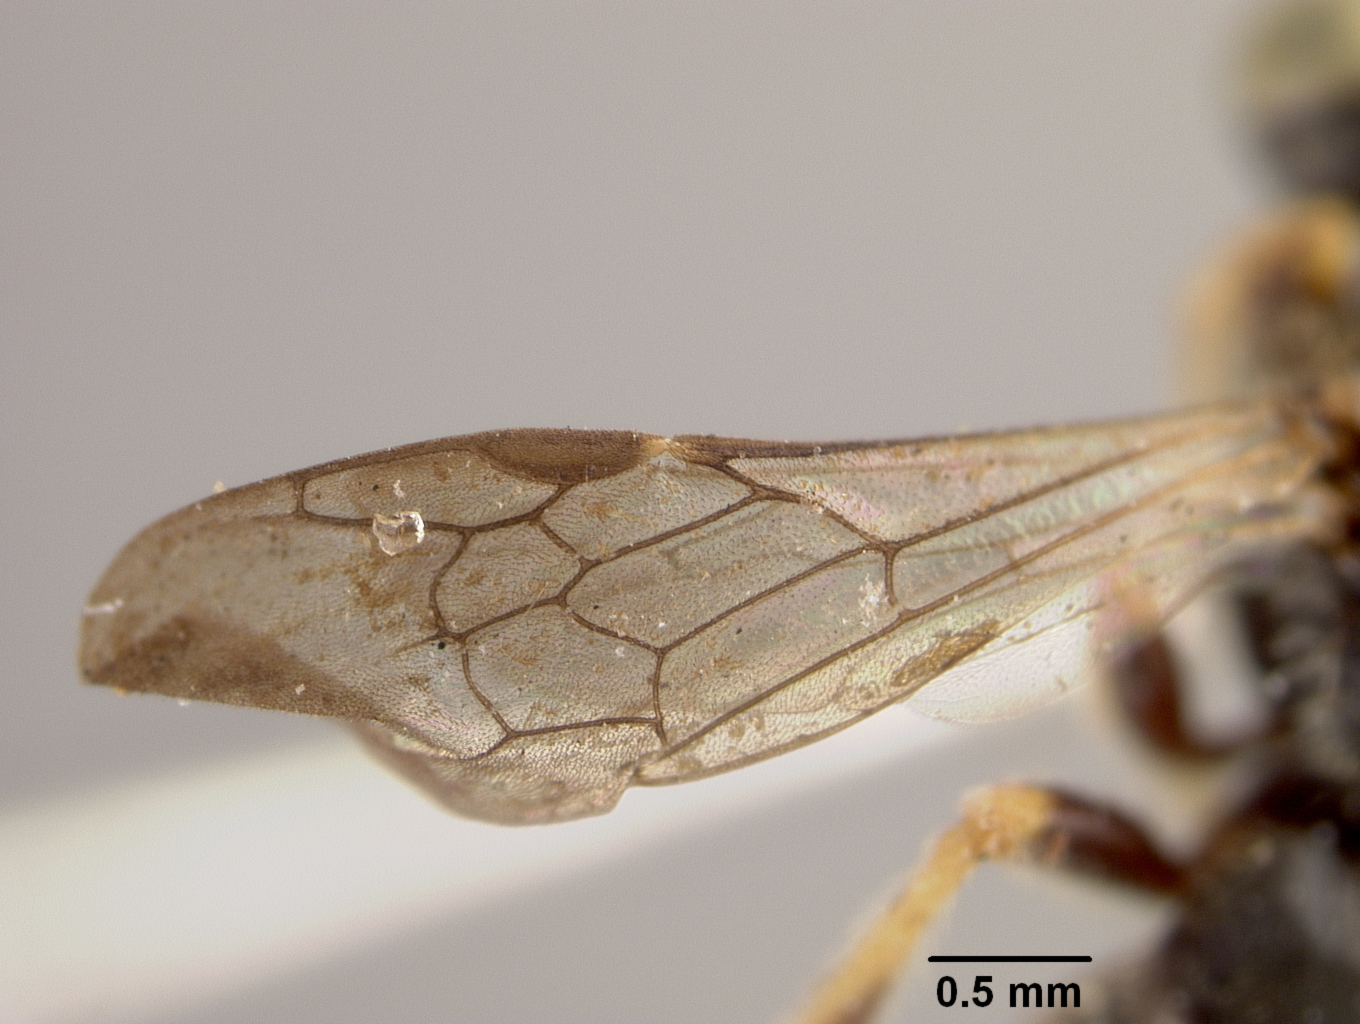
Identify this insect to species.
Calliopsis citripes
